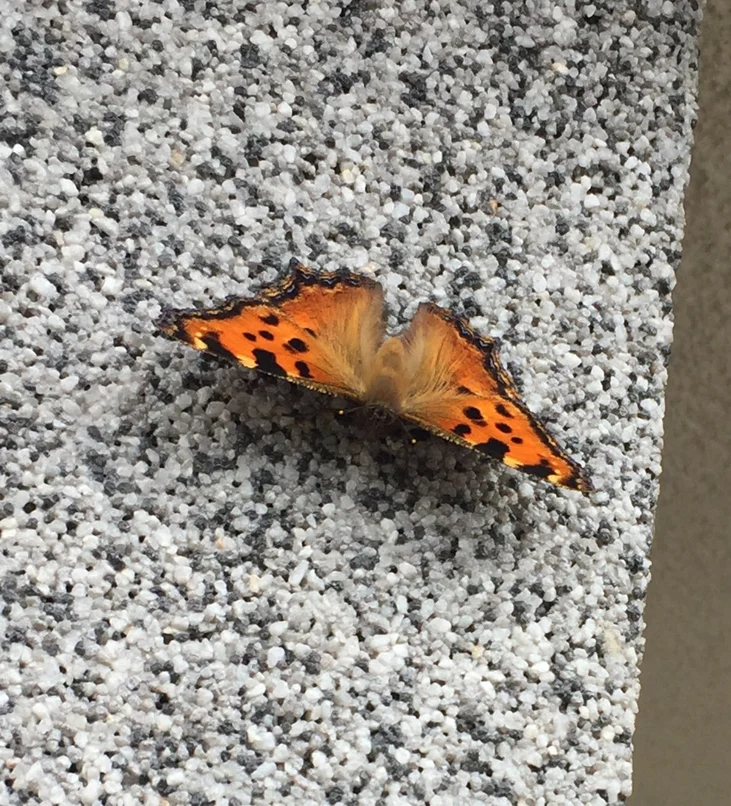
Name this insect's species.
Nymphalis polychloros
